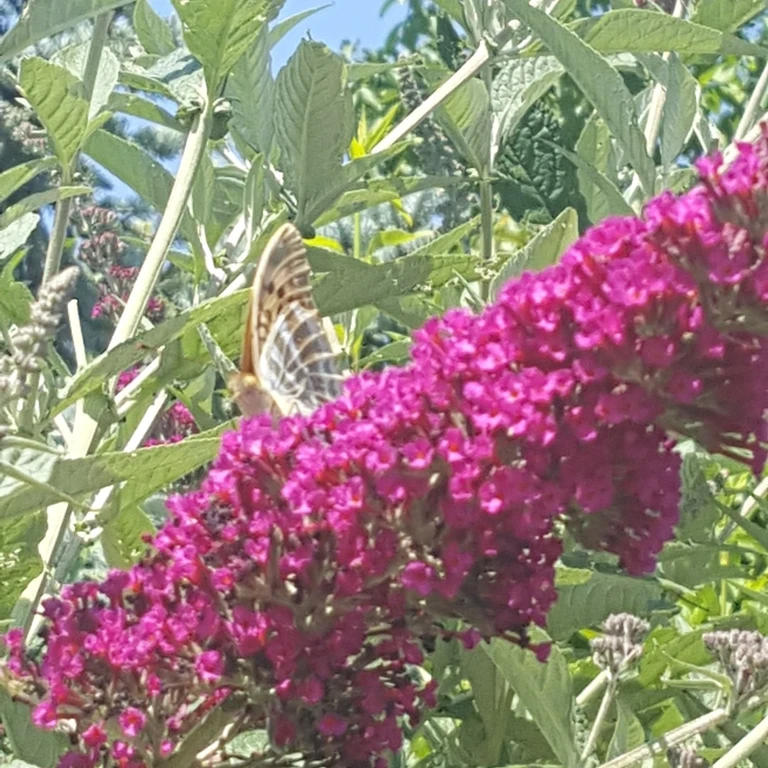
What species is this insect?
Argynnis paphia
